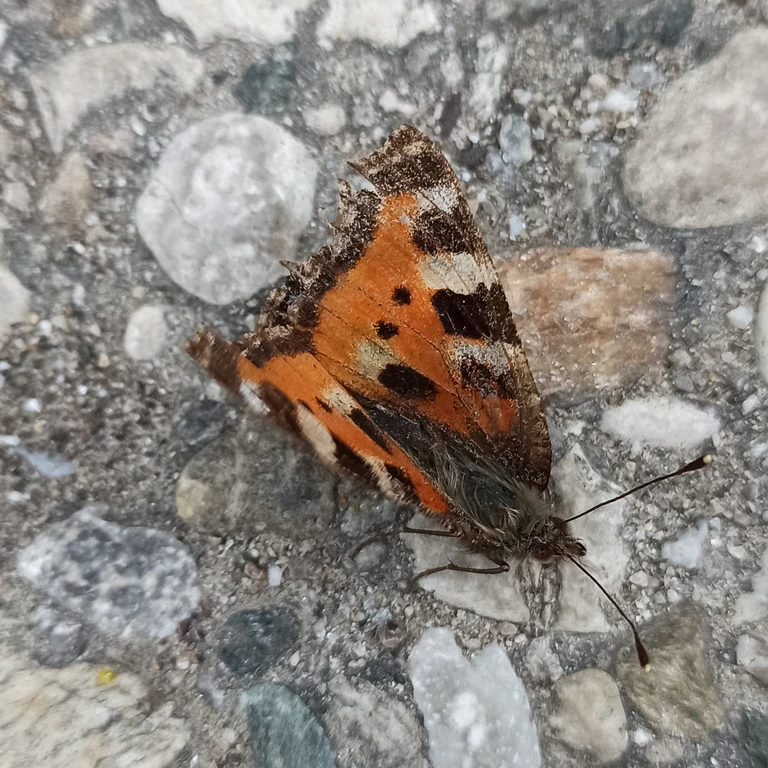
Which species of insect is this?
Aglais urticae
